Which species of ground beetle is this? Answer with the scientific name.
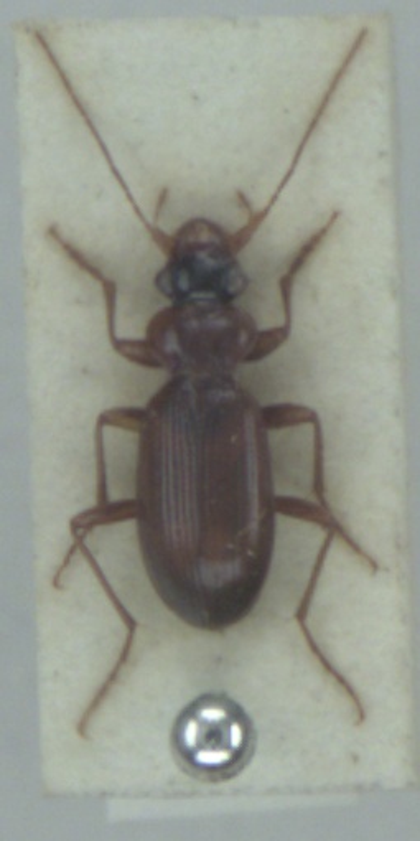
Leistus terminatus
